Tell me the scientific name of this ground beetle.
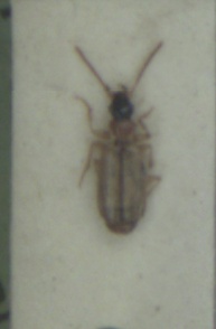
Philorhizus melanocephalus
